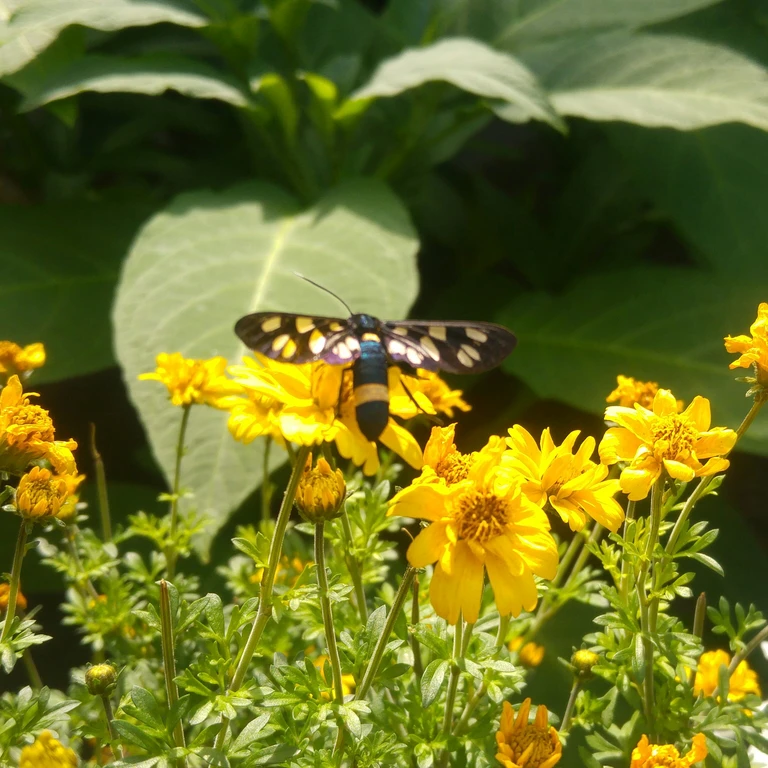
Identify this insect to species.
Amata phegea
